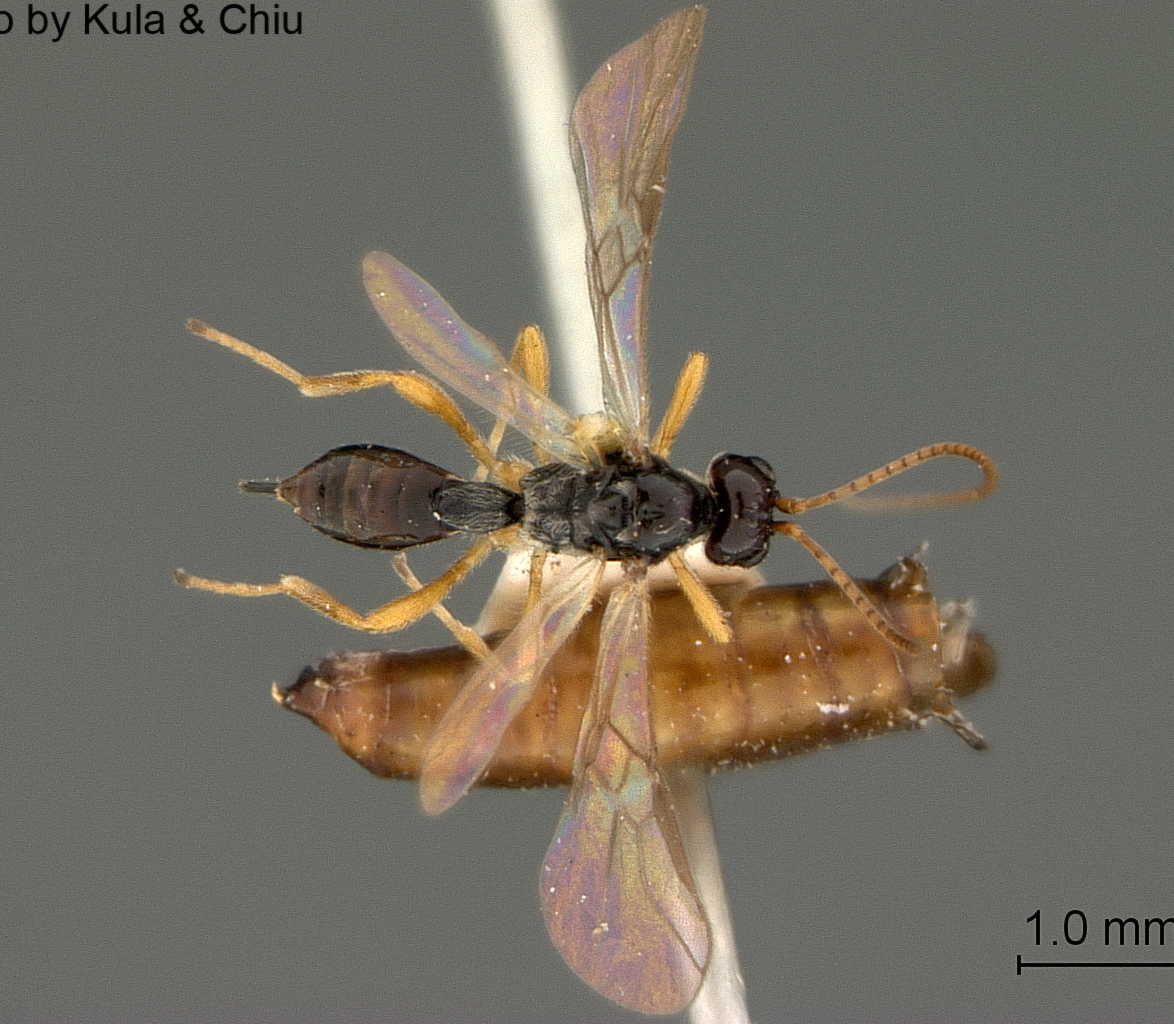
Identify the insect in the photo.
Dacnusa iridicola
